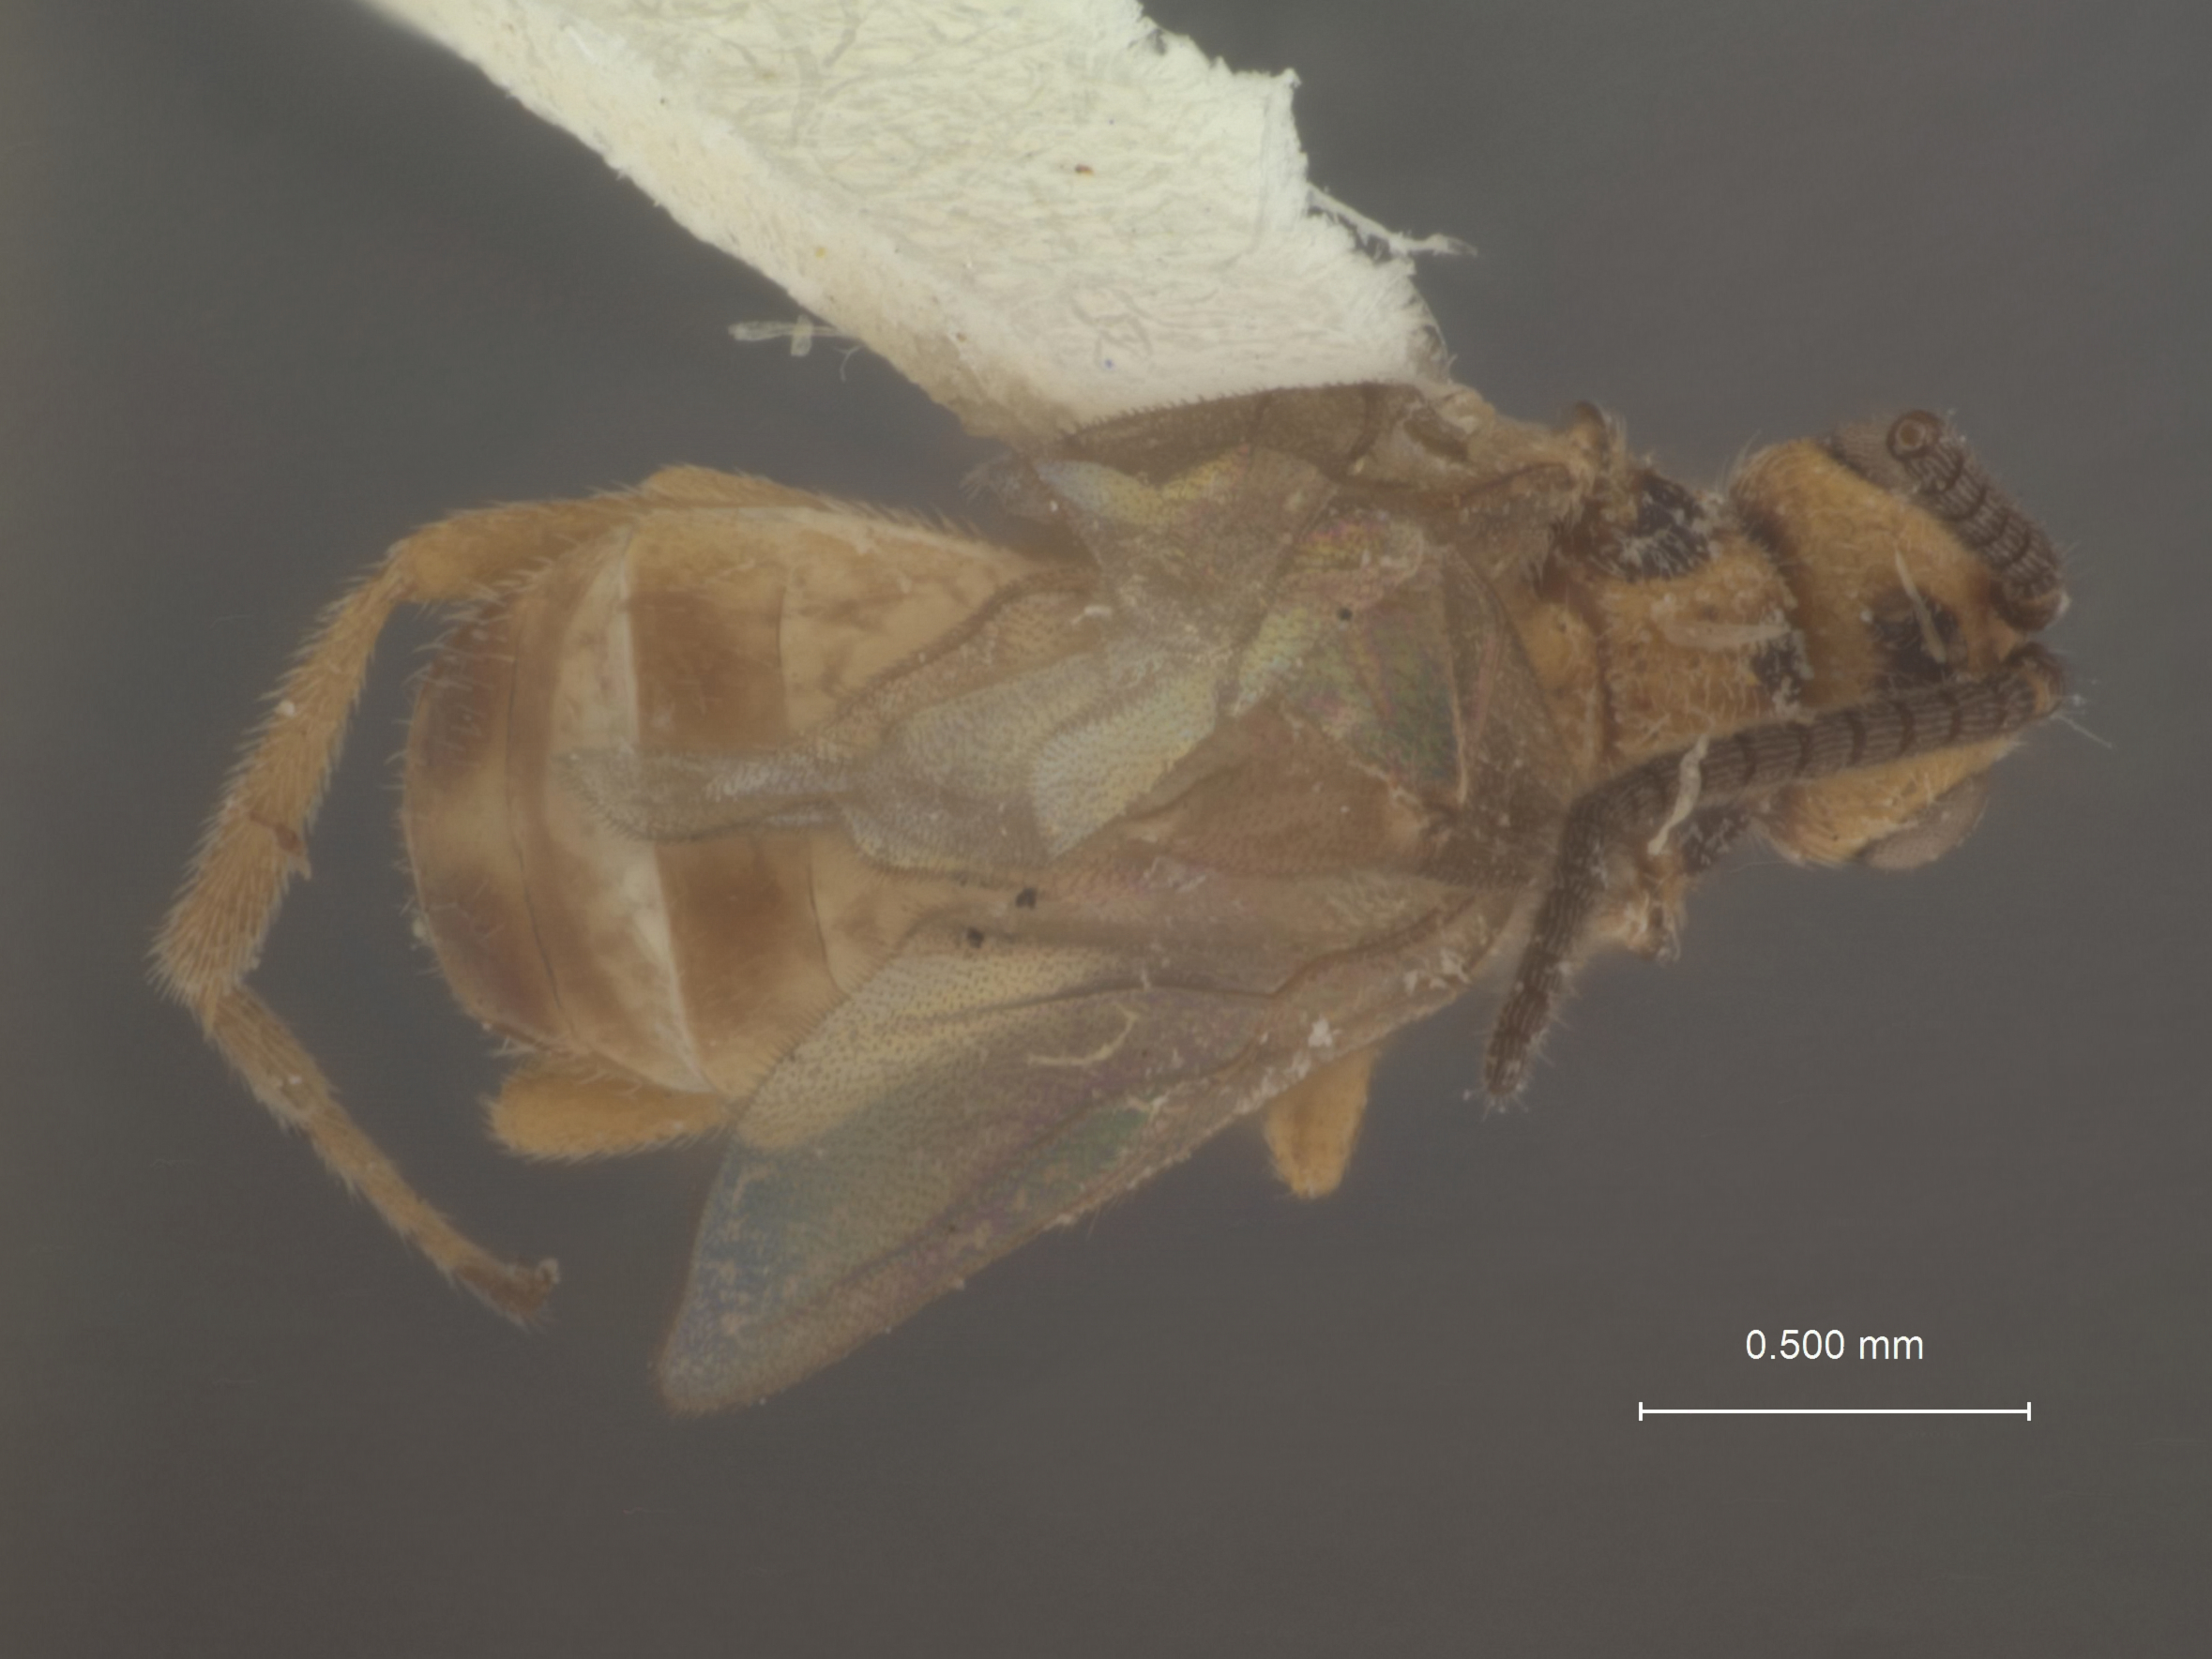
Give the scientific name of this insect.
Habrobracon beneficientior
